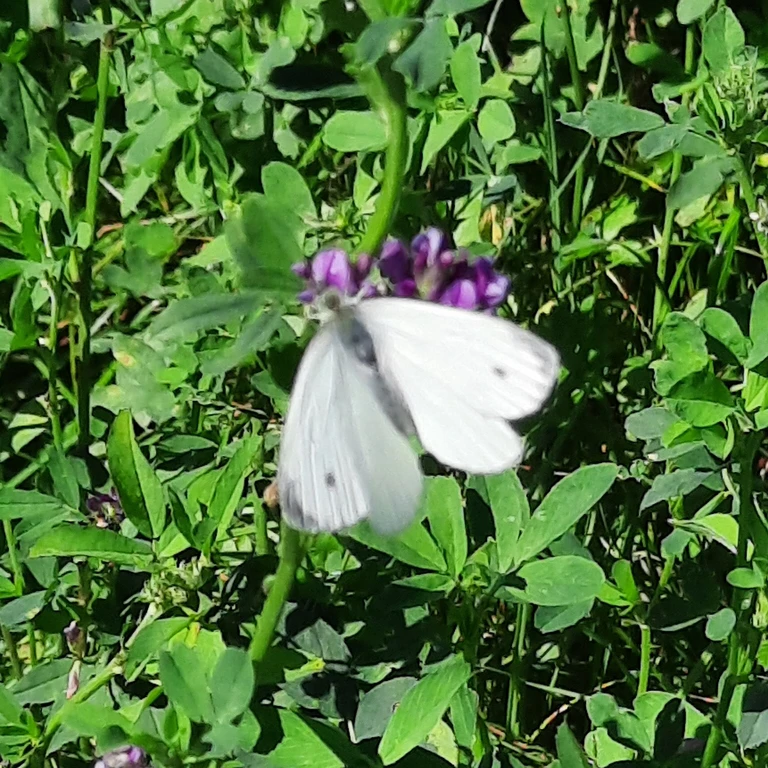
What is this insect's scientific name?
Pieris napi
